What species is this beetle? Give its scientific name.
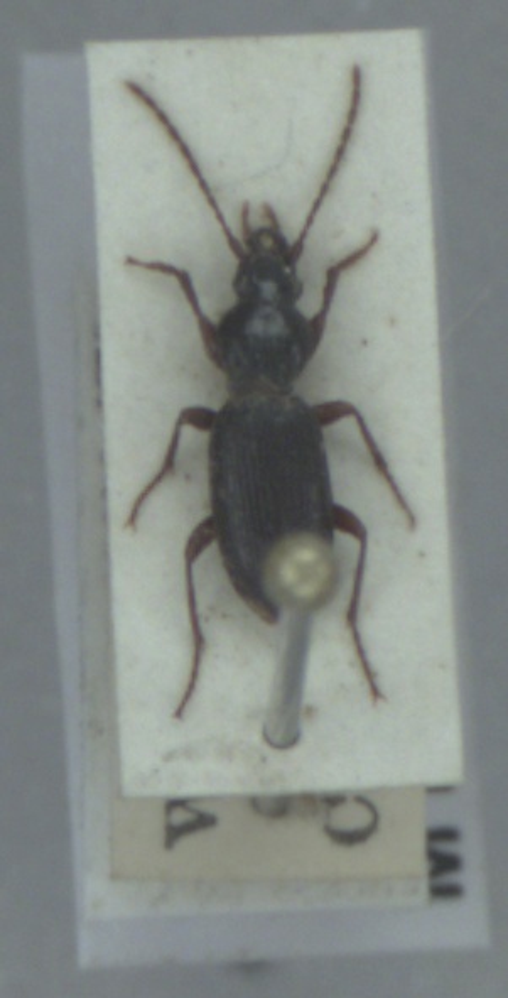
Stomis pumicatus
